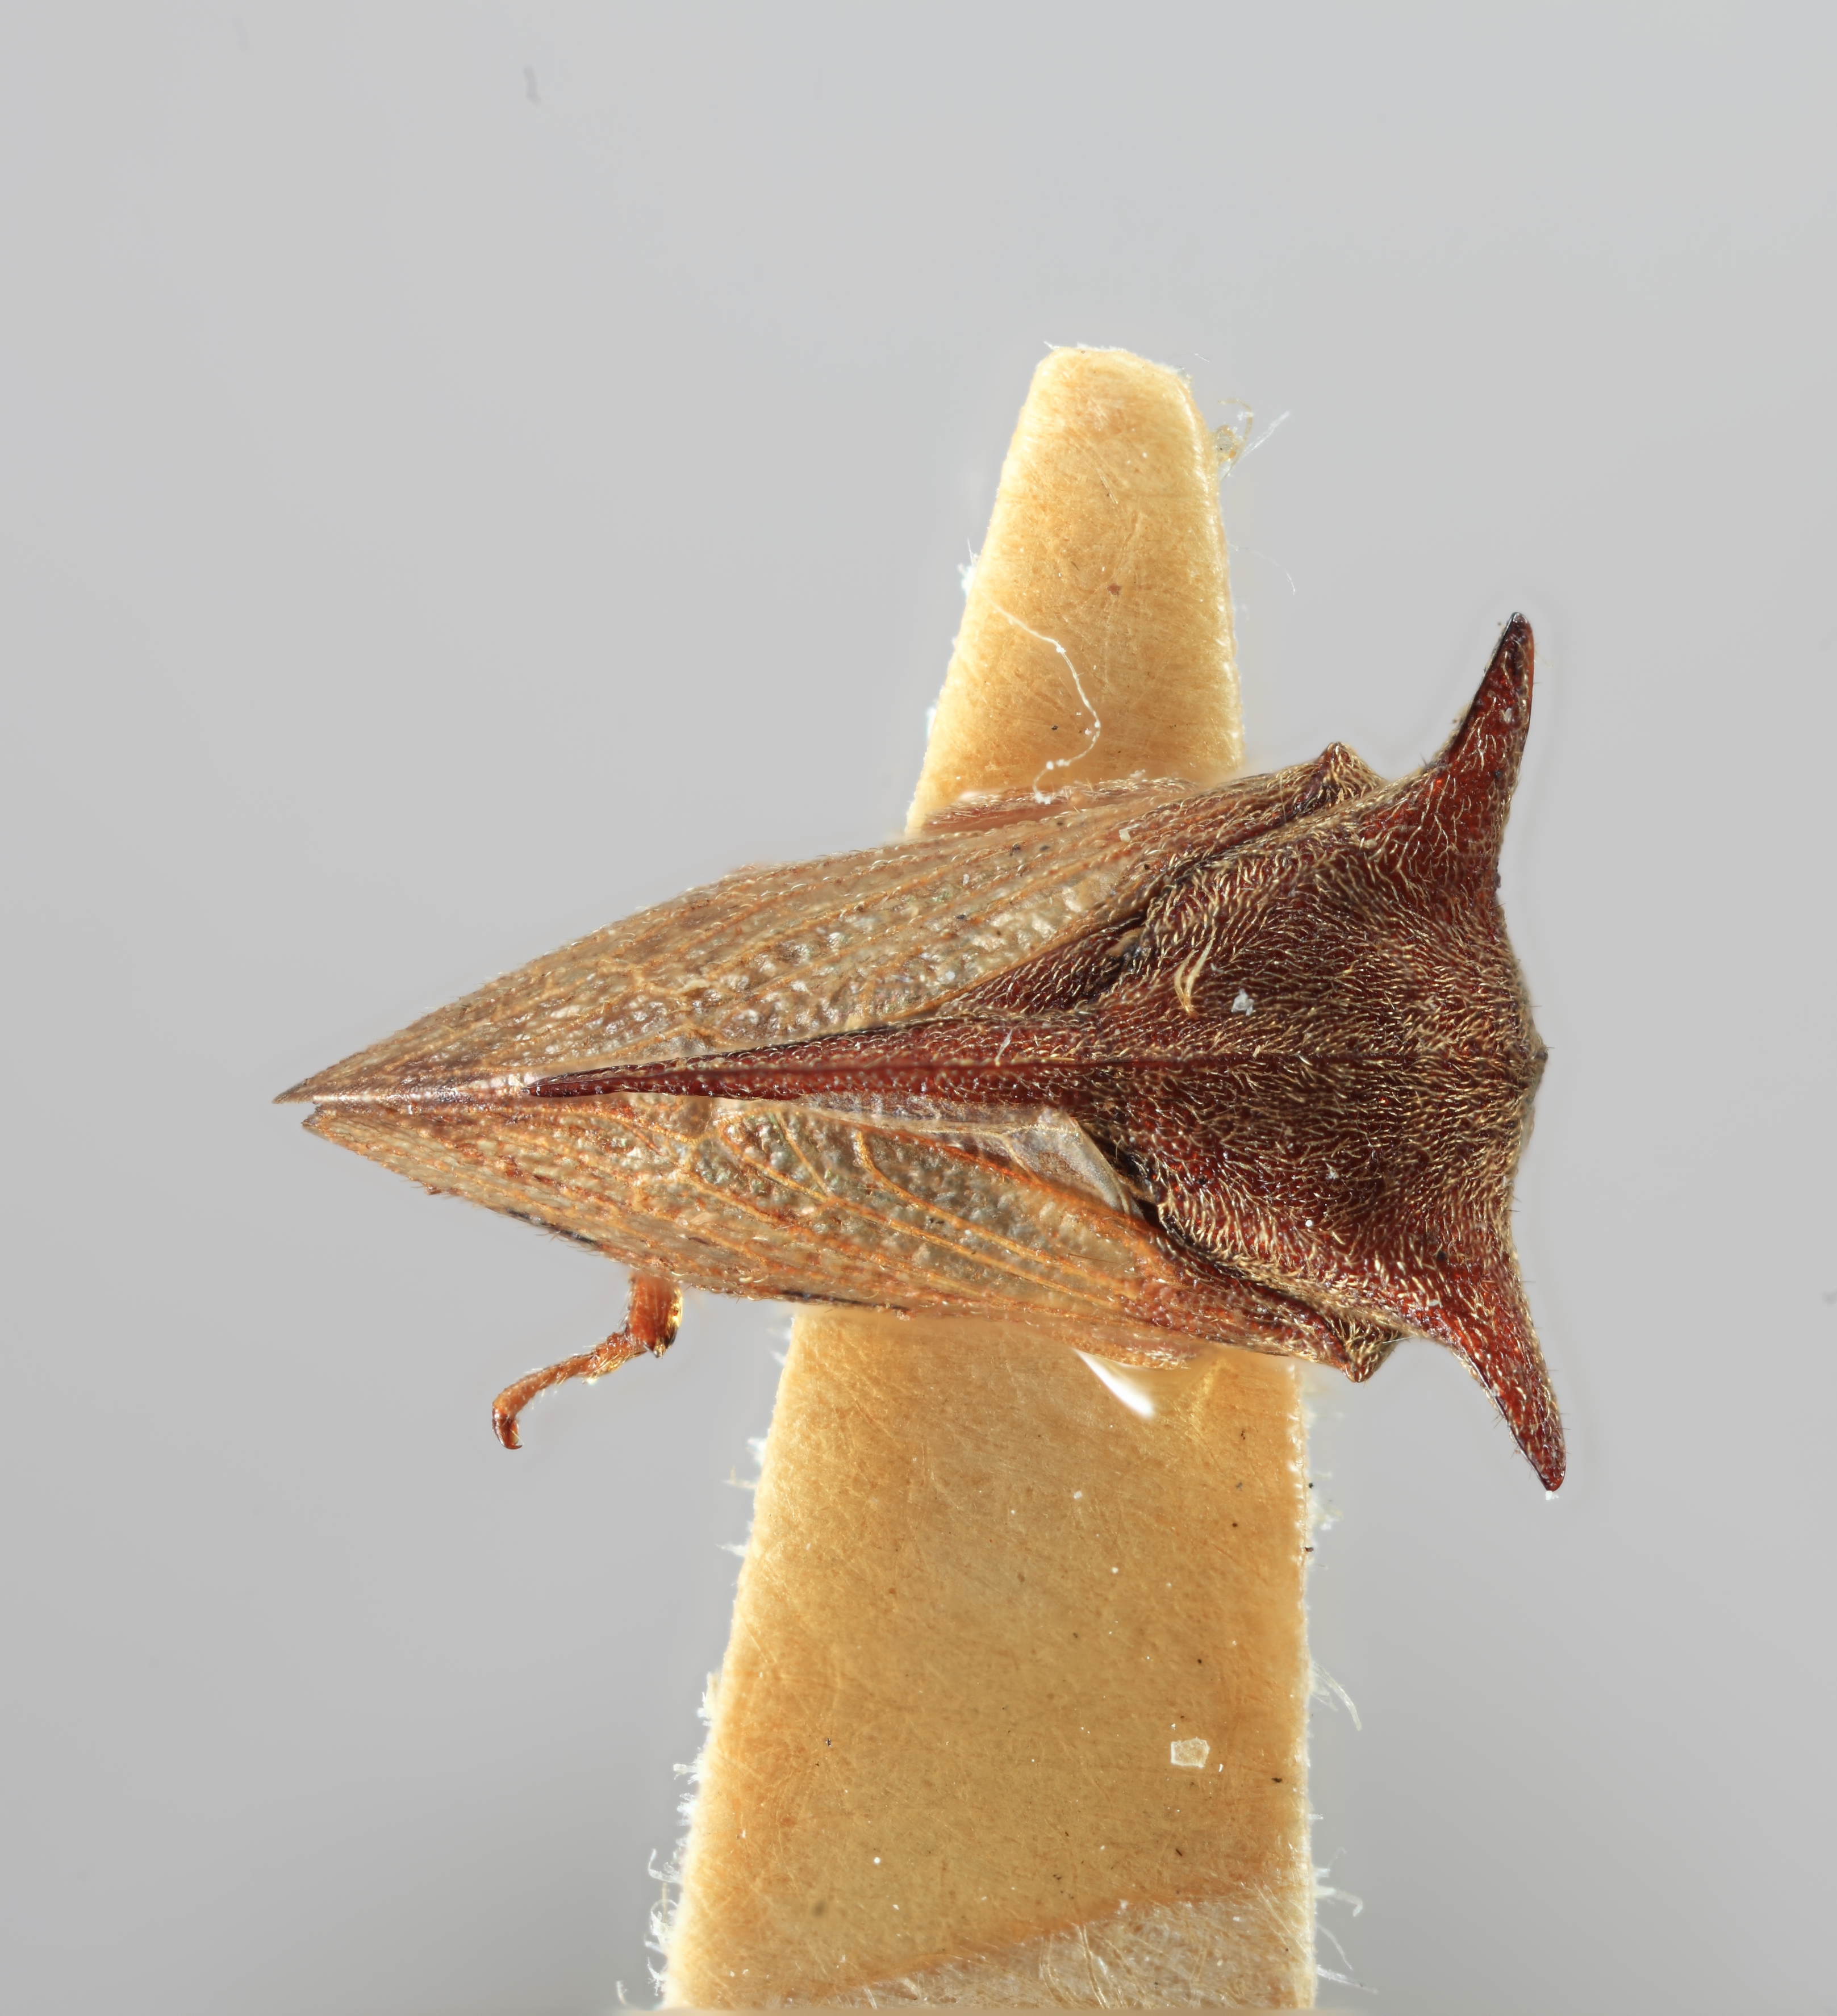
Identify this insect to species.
Tricentrus taurus
